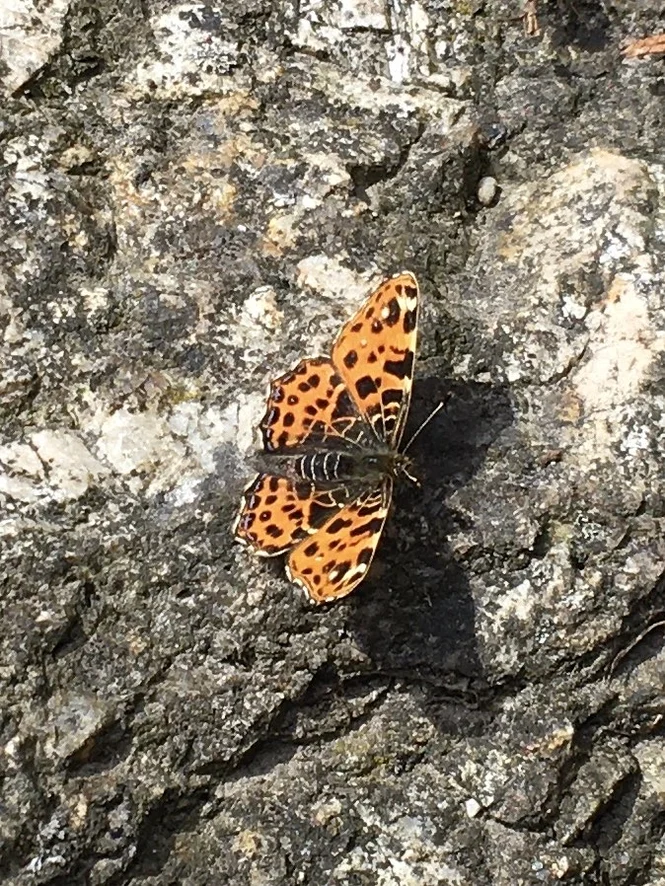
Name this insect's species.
Araschnia levana
